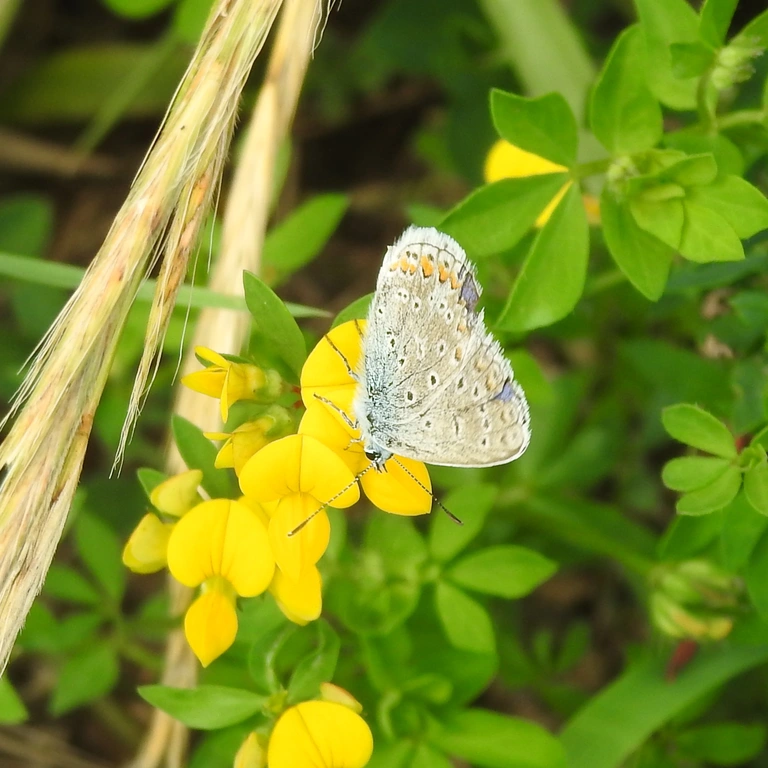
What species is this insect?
Polyommatus icarus
